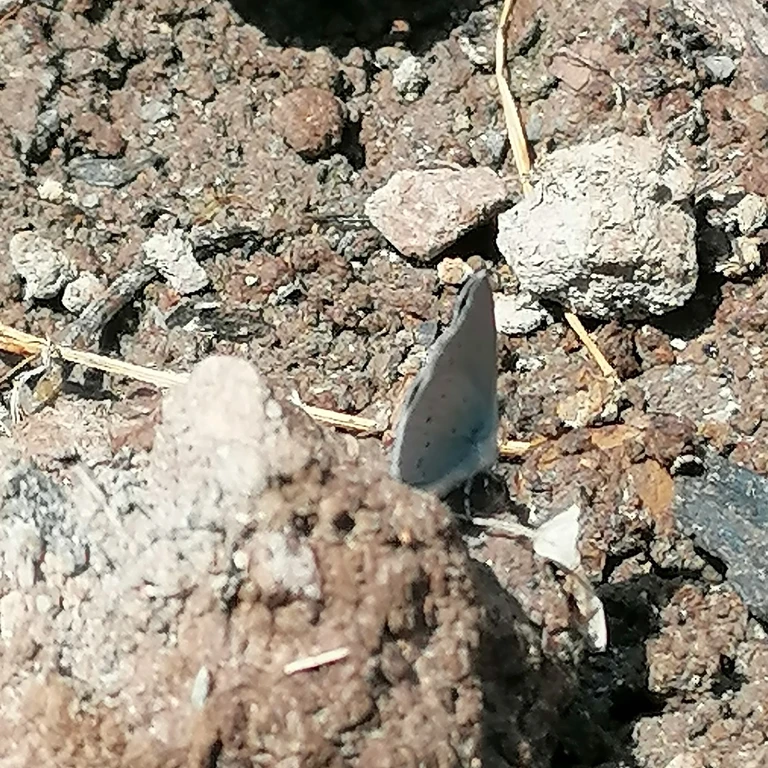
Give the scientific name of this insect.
Cupido minimus
